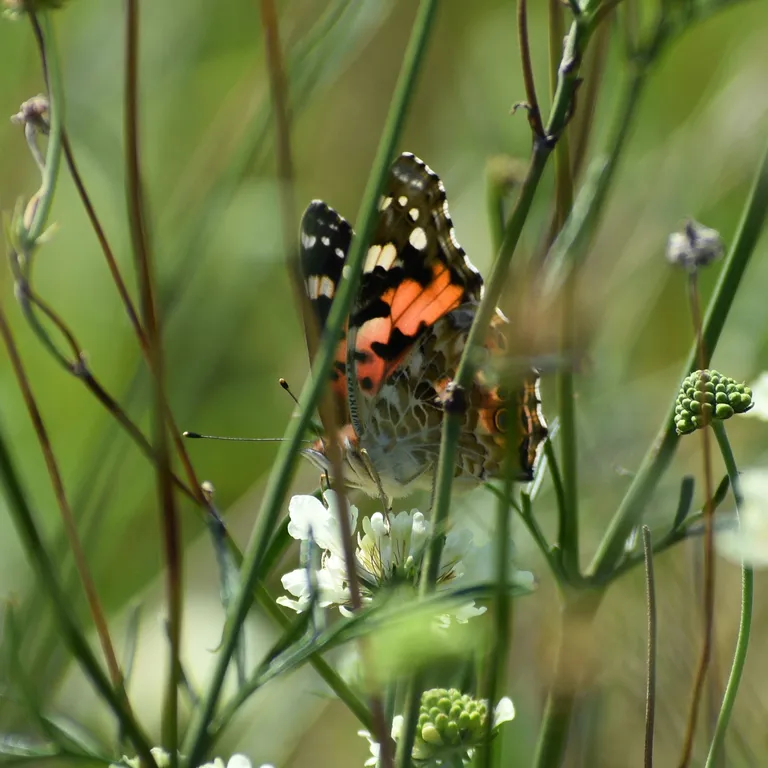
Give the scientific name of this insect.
Vanessa cardui
